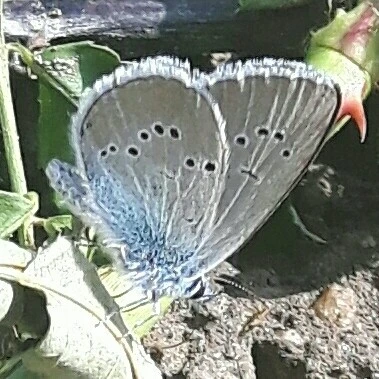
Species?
Cyaniris semiargus
